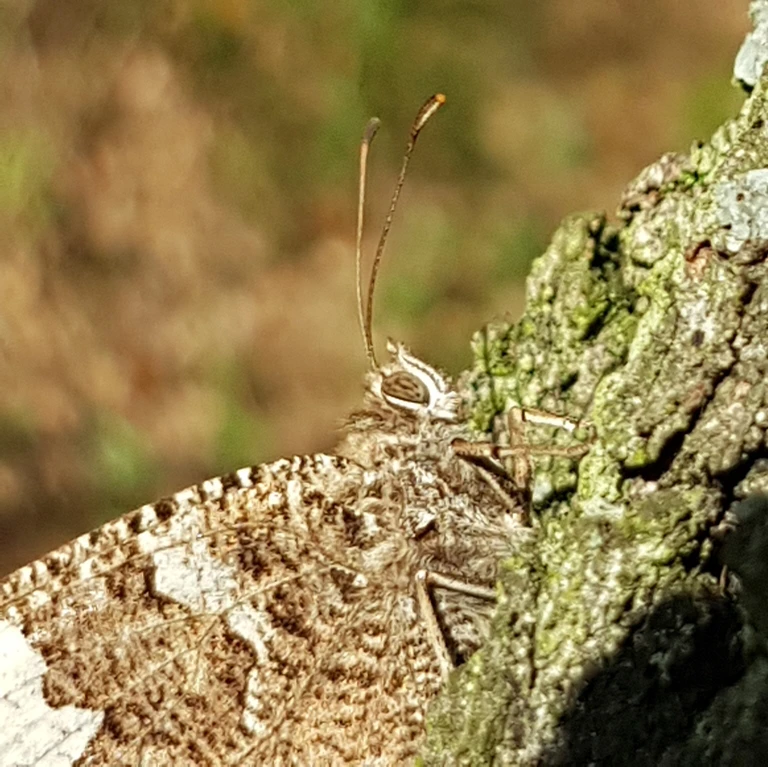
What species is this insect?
Brintesia circe
